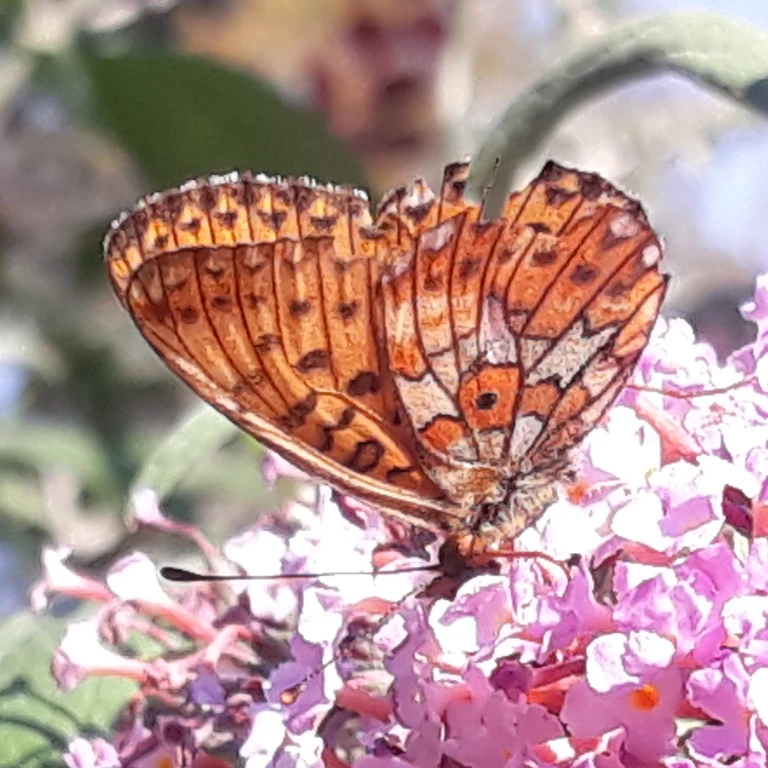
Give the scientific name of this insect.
Boloria euphrosyne (also Clossiana euphrosyne)
